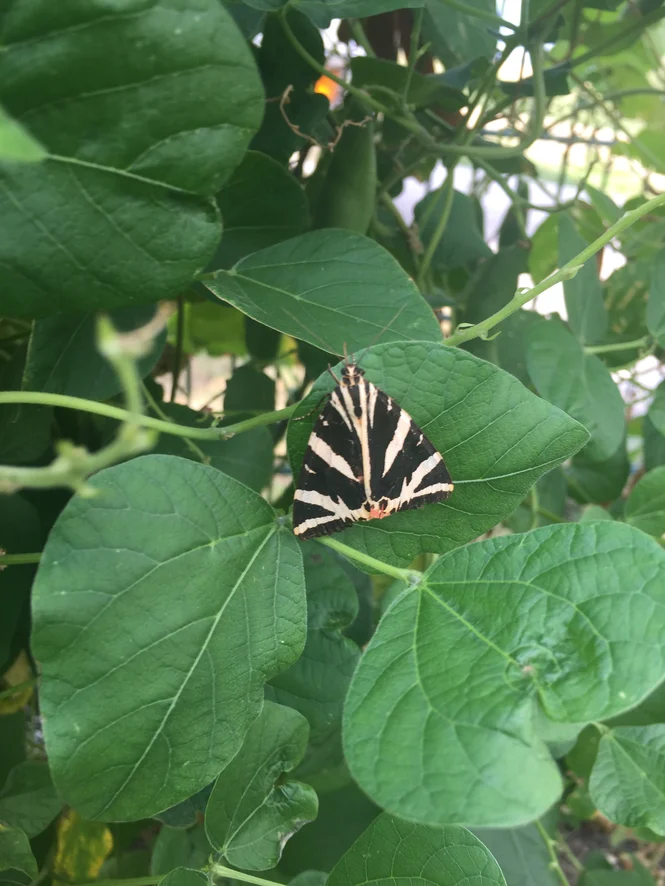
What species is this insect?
Euplagia quadripunctaria
